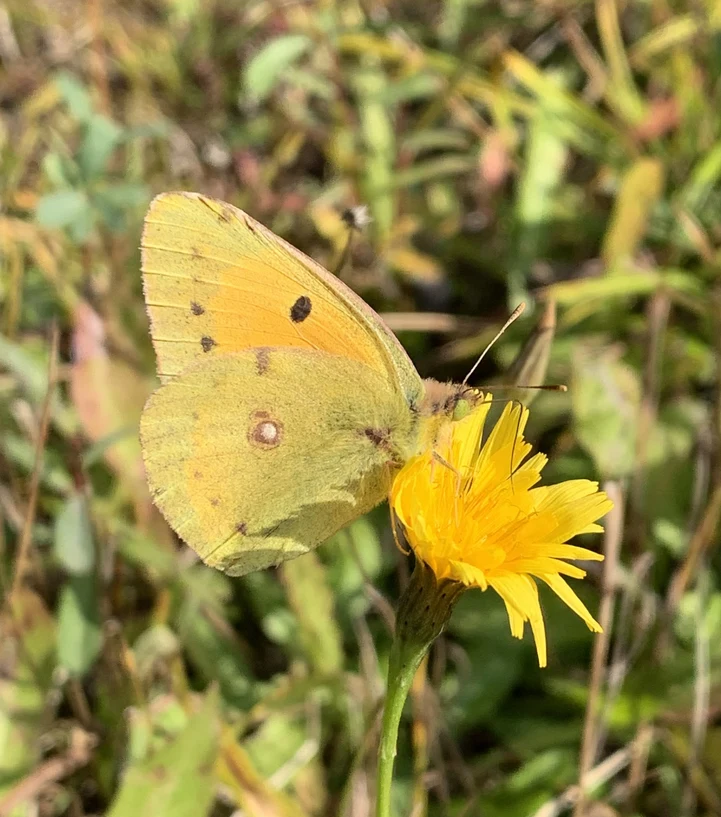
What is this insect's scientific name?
Colias croceus
